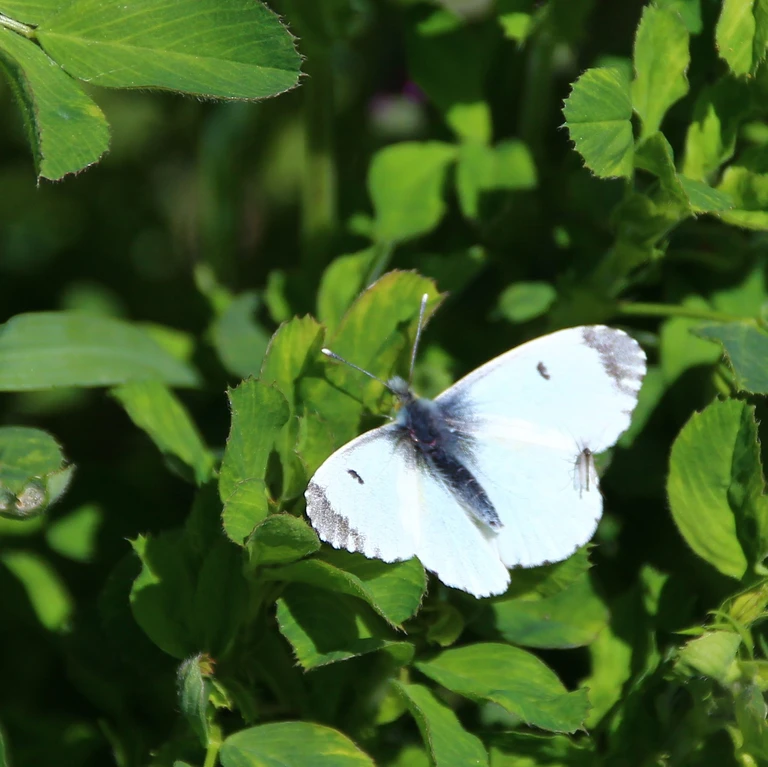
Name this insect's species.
Anthocharis cardamines
